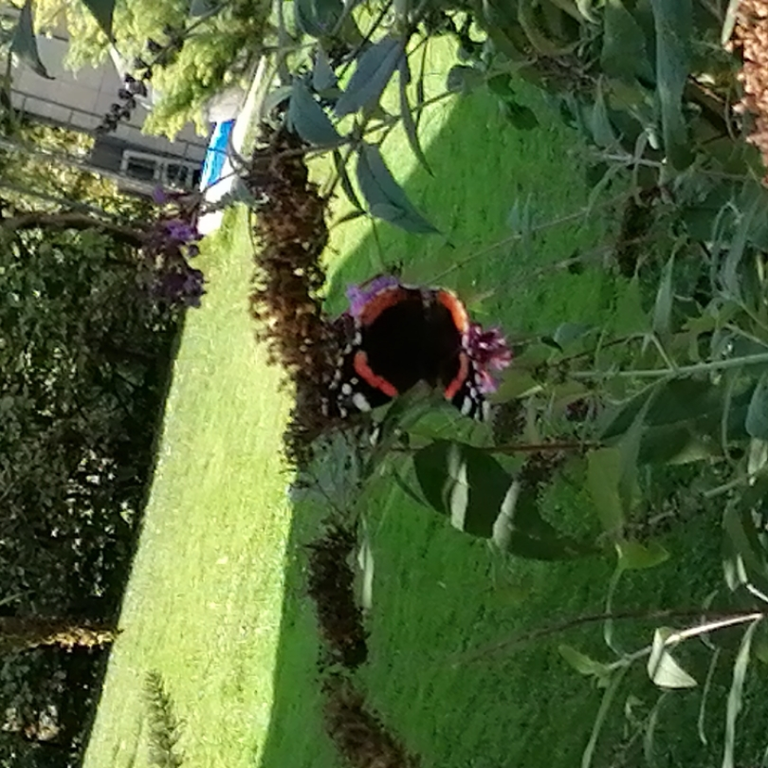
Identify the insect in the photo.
Vanessa atalanta
